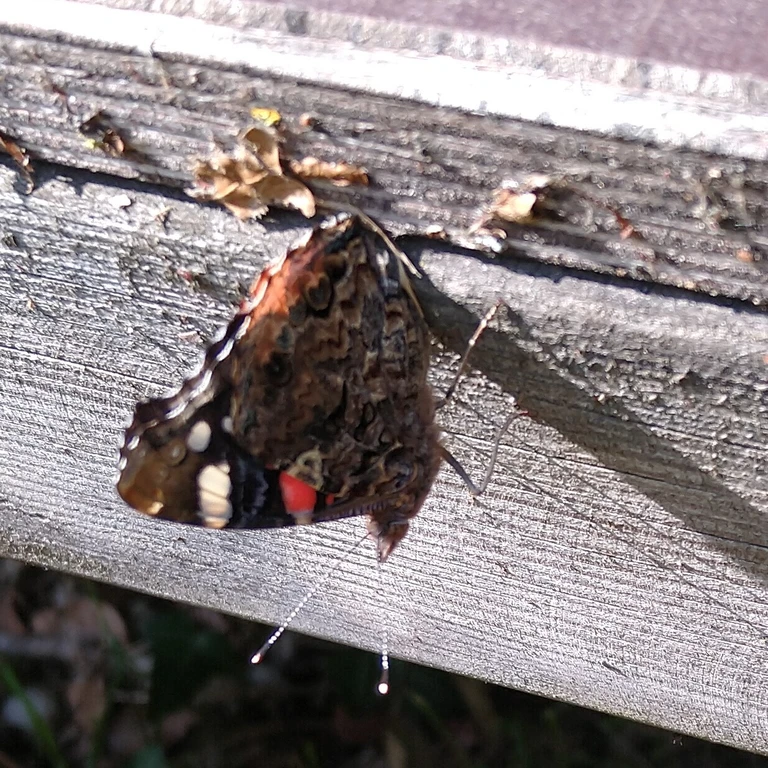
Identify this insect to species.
Vanessa atalanta
